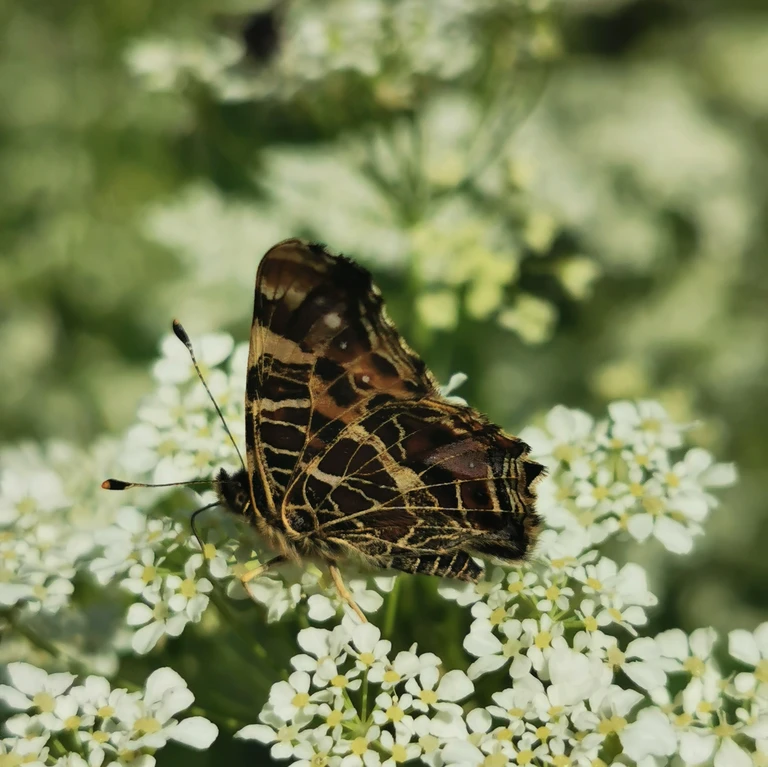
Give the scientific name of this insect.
Araschnia levana
